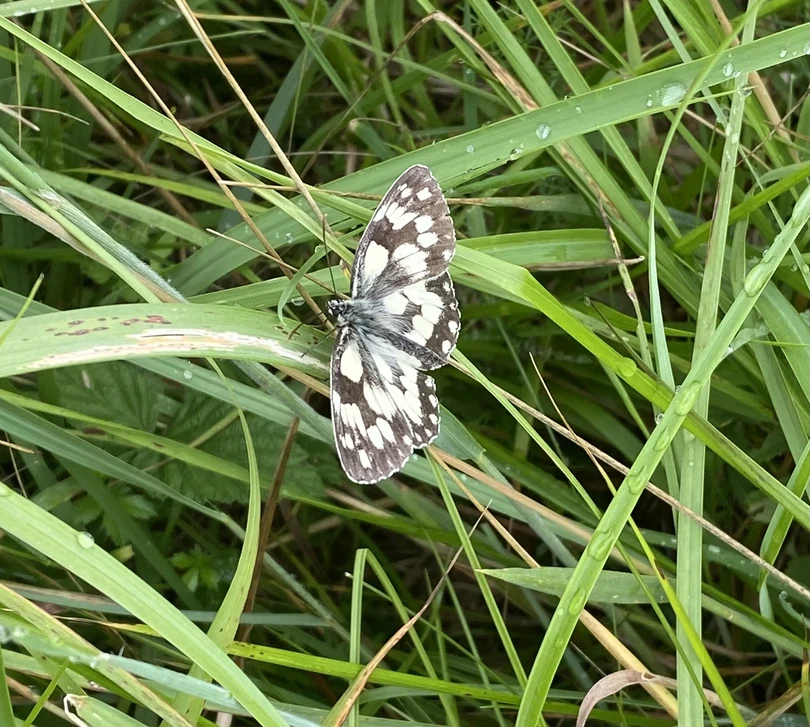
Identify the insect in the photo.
Melanargia galathea
